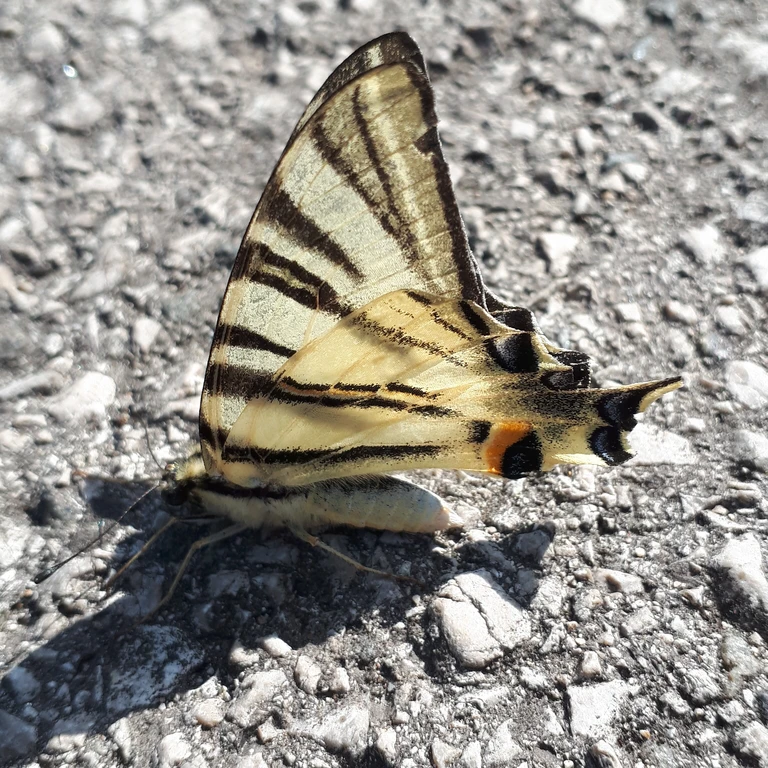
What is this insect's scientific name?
Iphiclides podalirius
